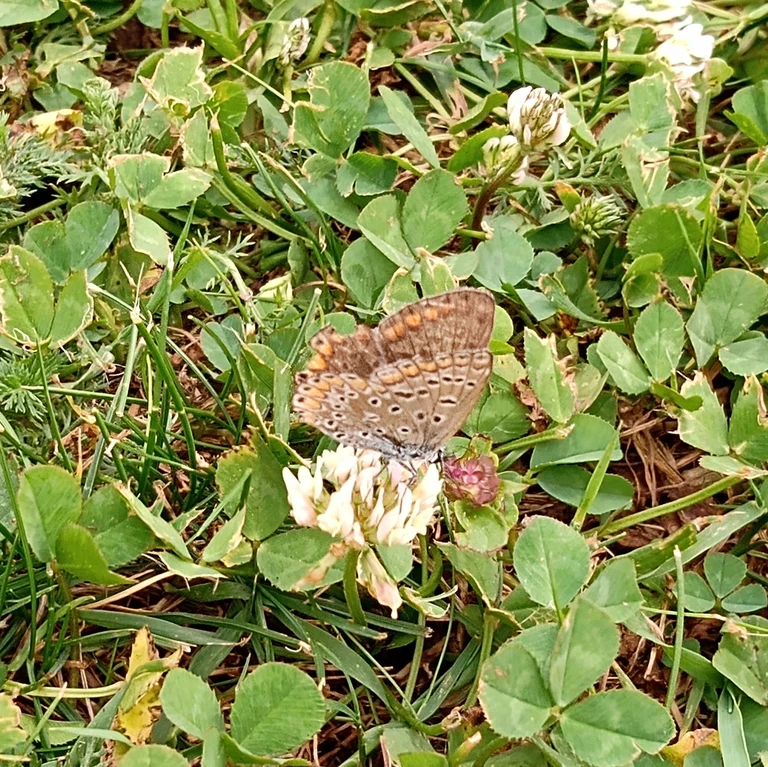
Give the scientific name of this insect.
Polyommatus icarus
